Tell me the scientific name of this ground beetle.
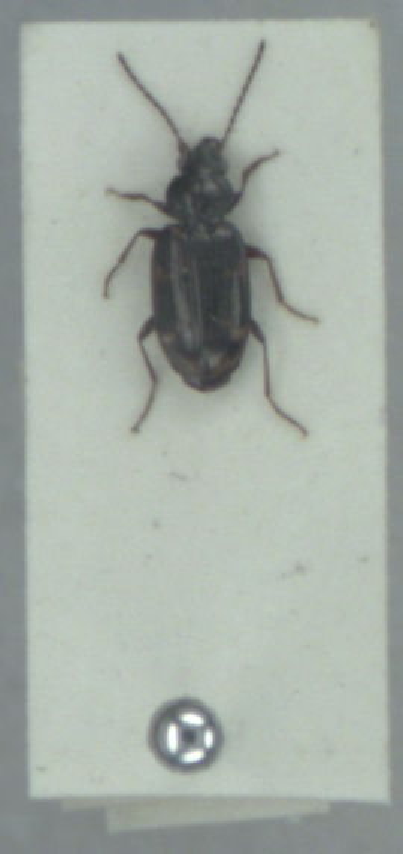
Bembidion varium
